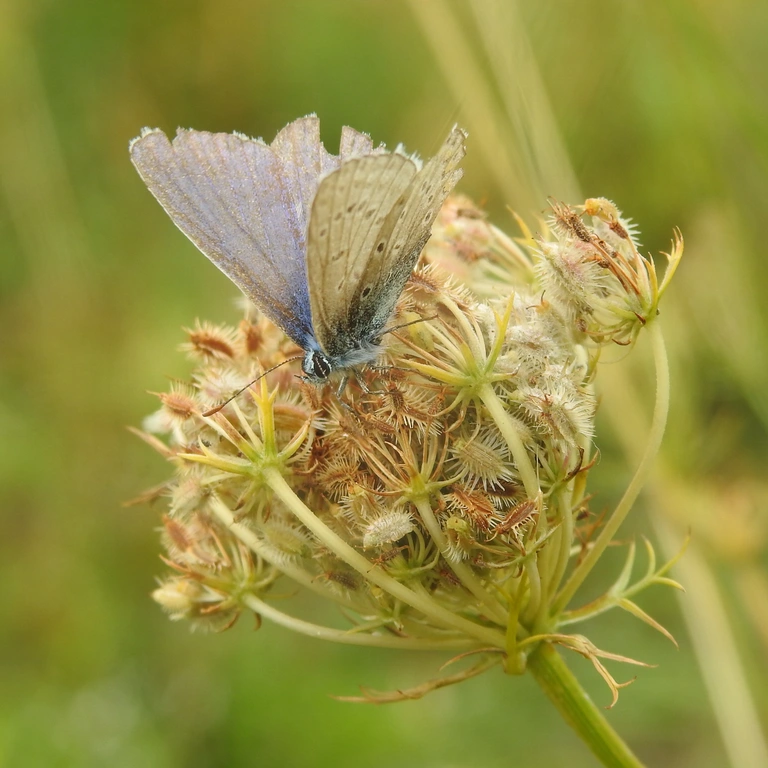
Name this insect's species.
Polyommatus icarus
